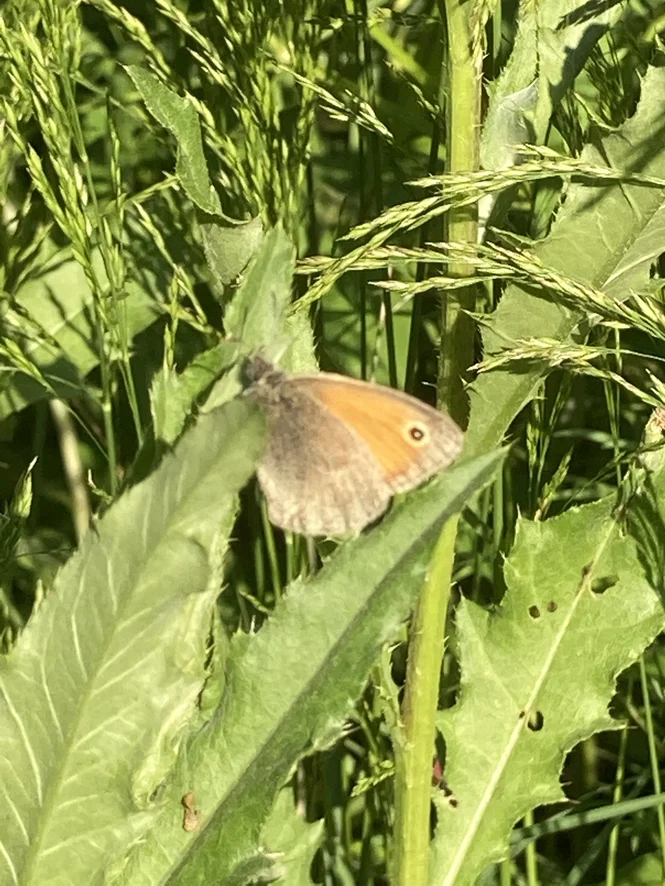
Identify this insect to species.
Coenonympha pamphilus
